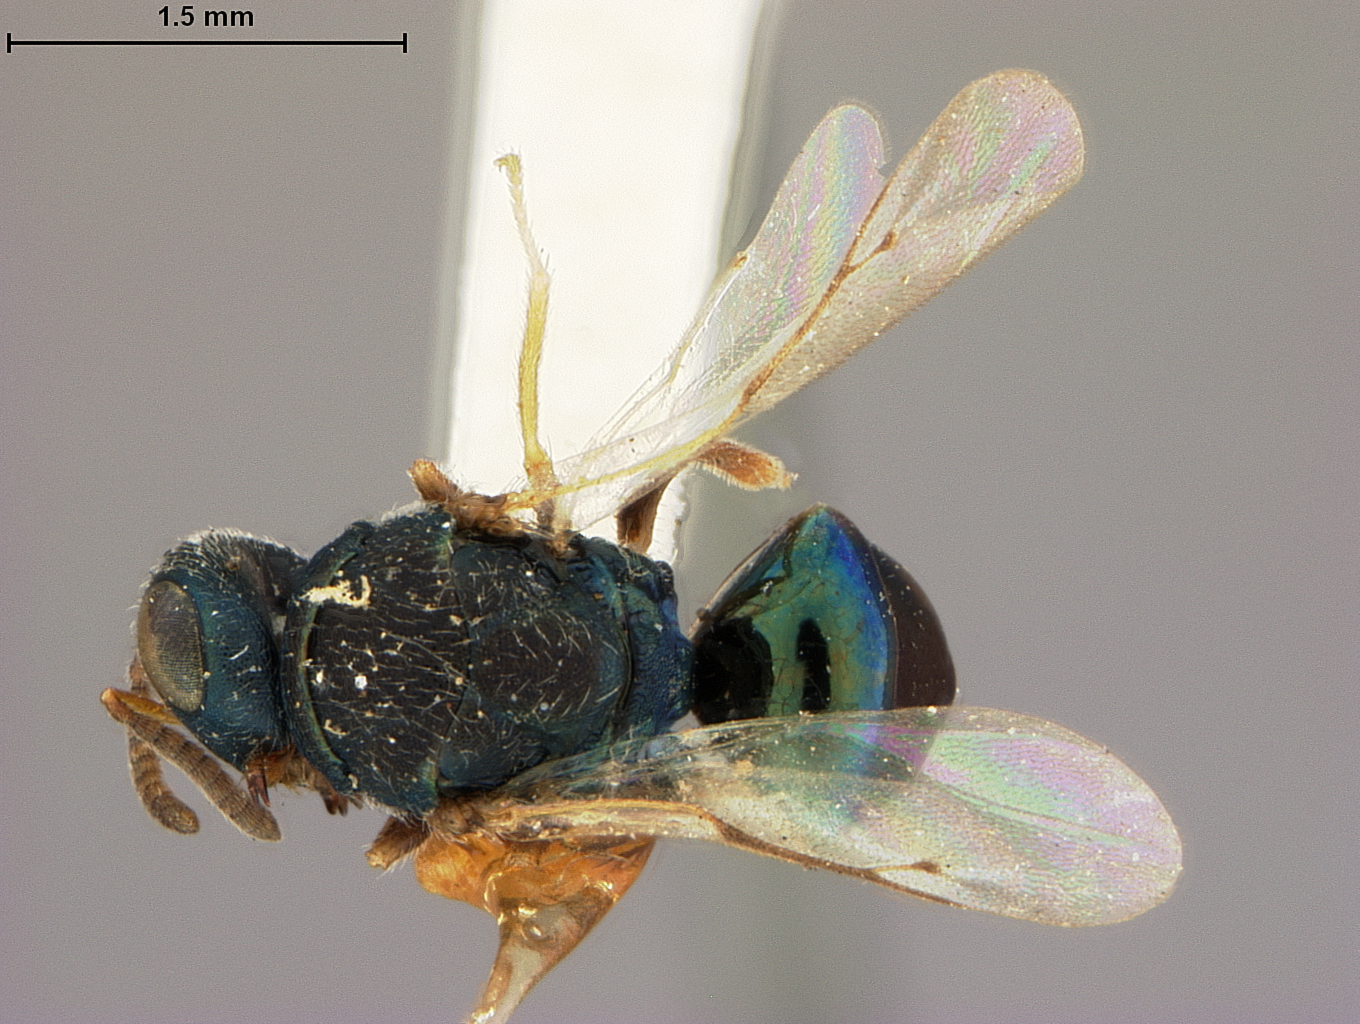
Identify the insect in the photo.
Halticoptera laticeps
